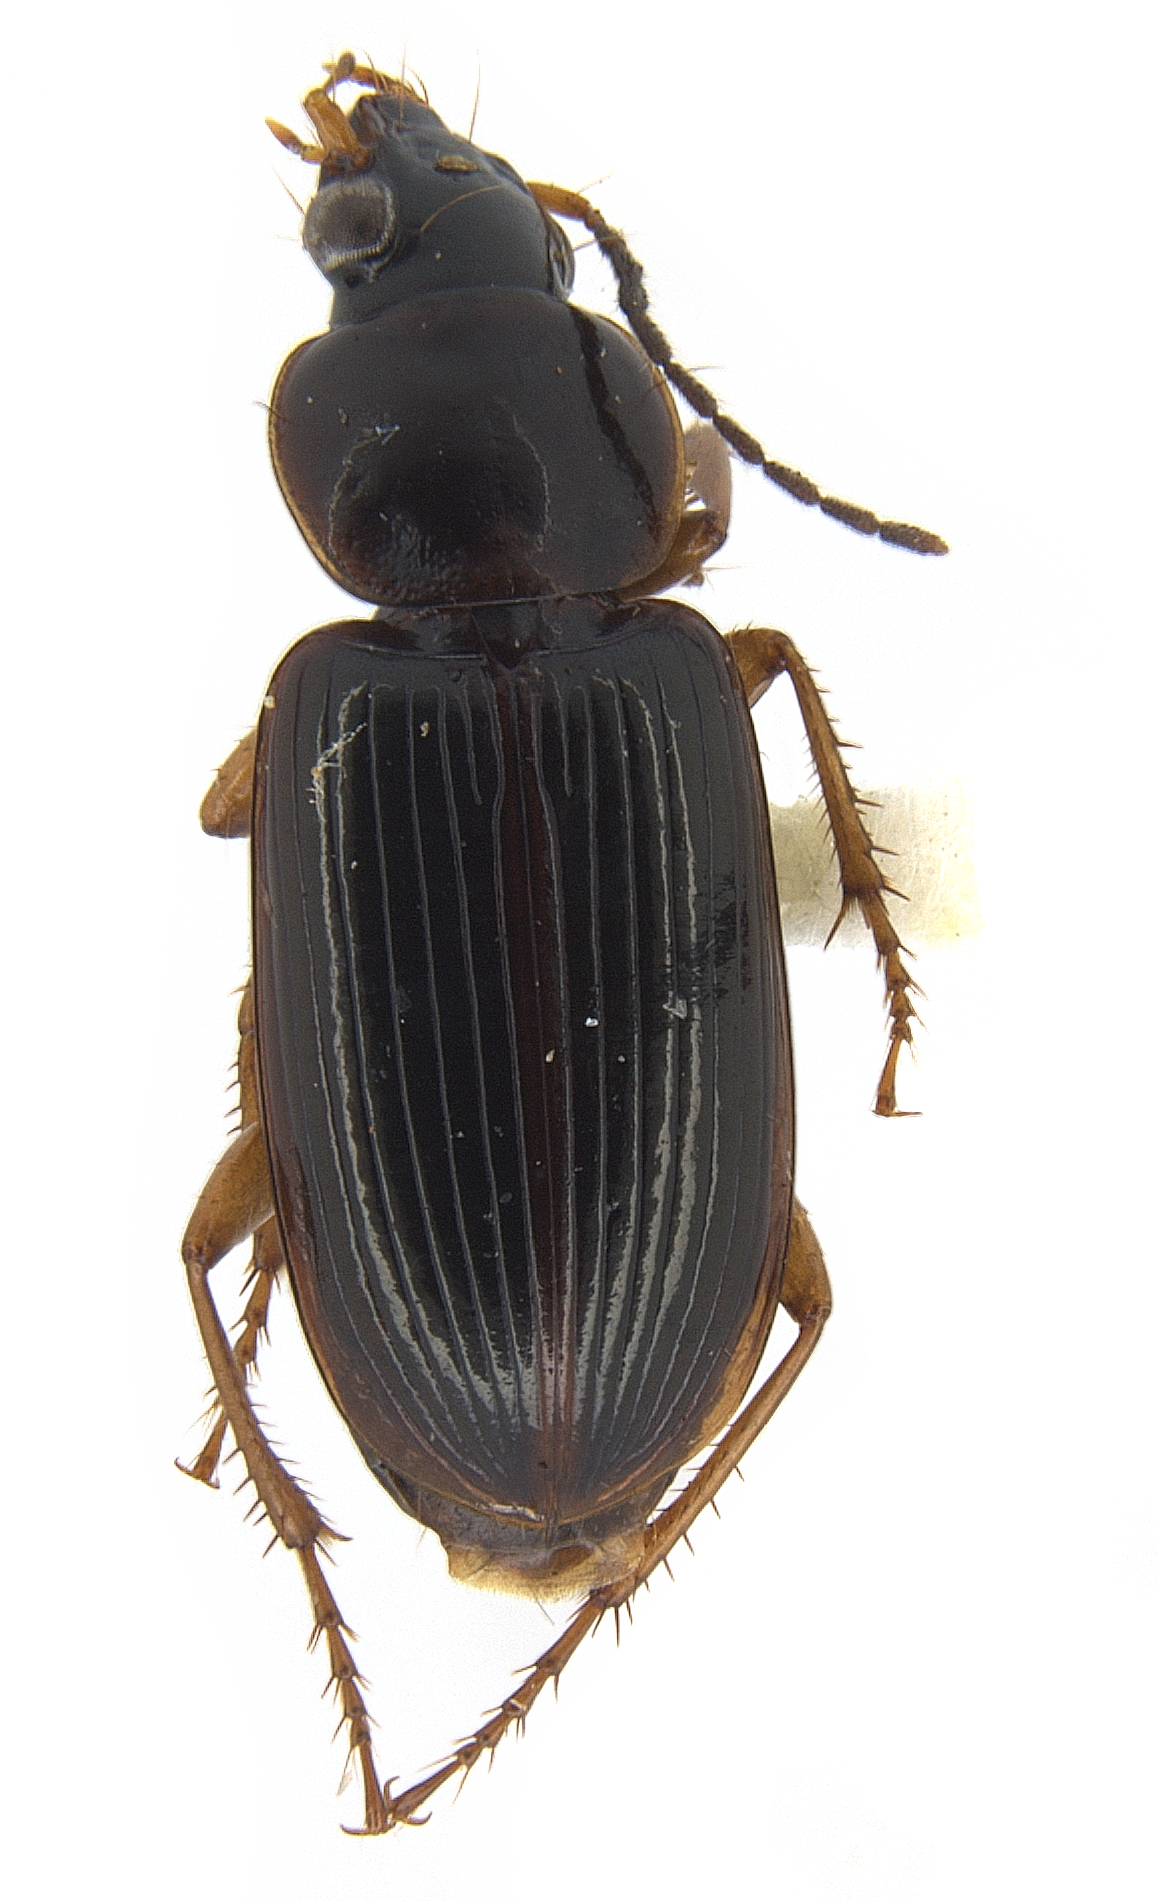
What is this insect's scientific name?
Stenolophus ochropezus
